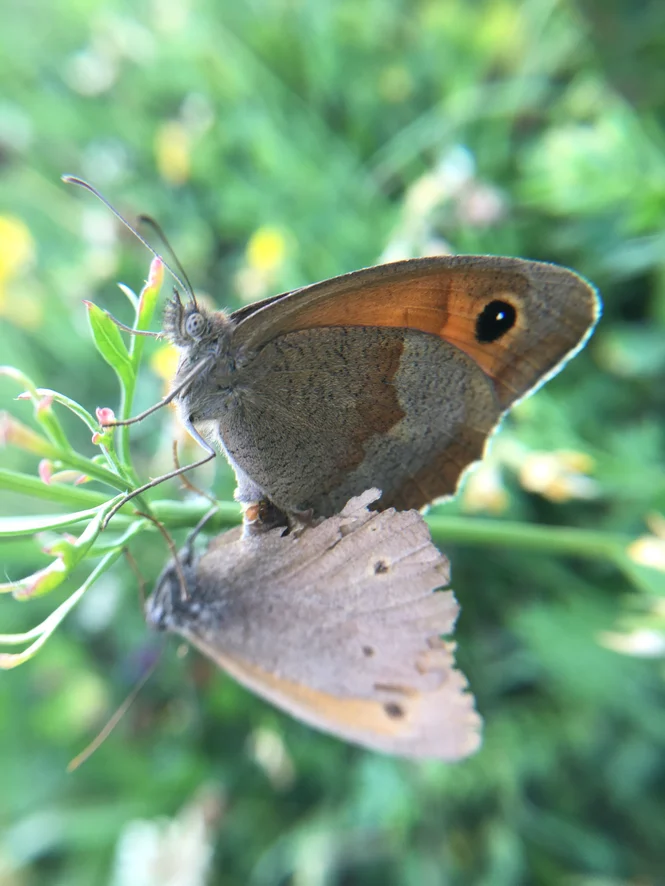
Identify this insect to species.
Maniola jurtina
